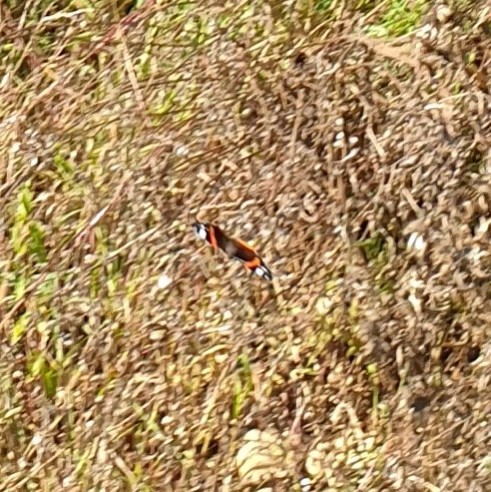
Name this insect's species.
Vanessa atalanta
